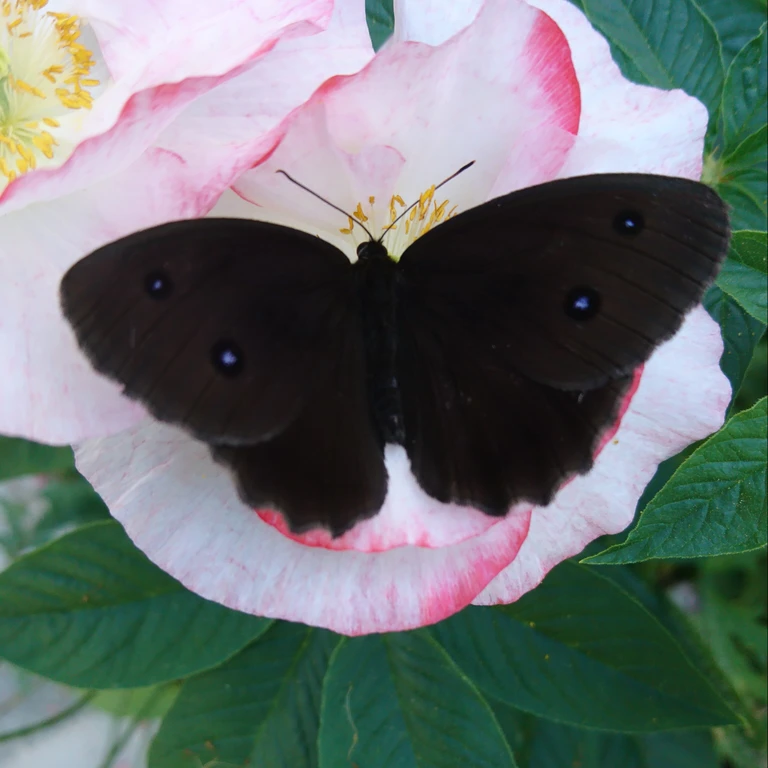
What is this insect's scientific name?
Minois dryas
